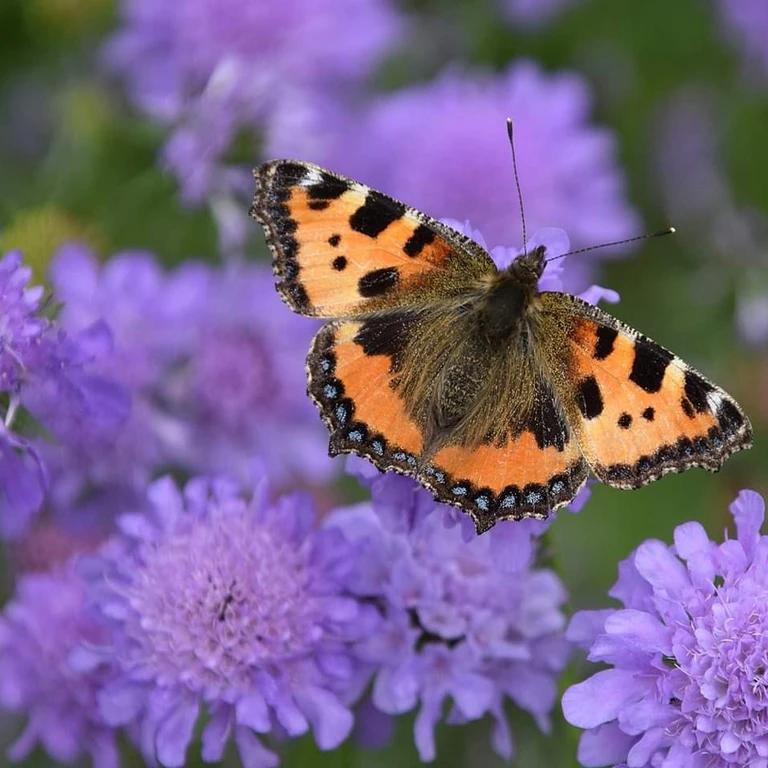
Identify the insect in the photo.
Aglais urticae
